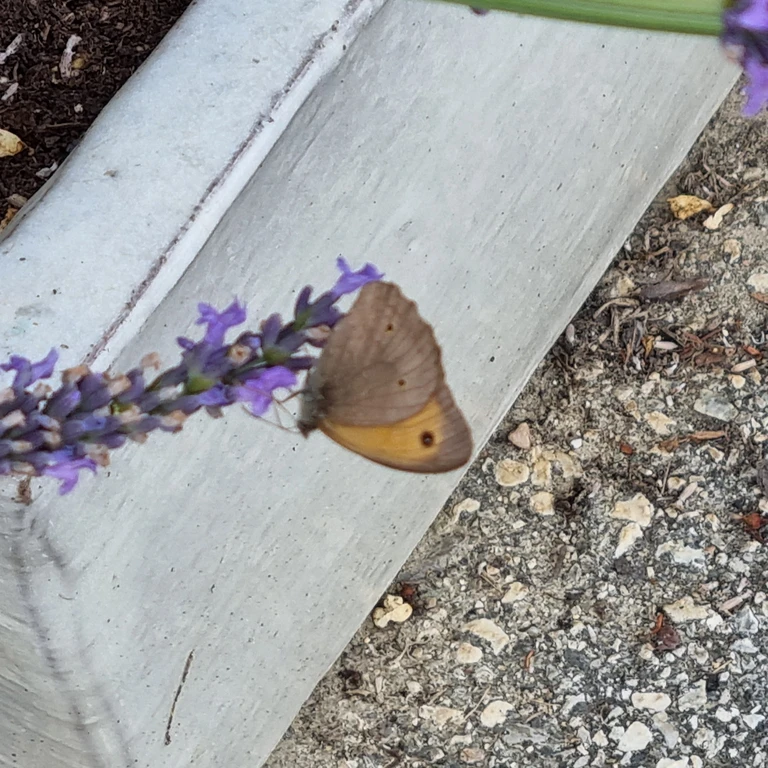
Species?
Maniola jurtina
